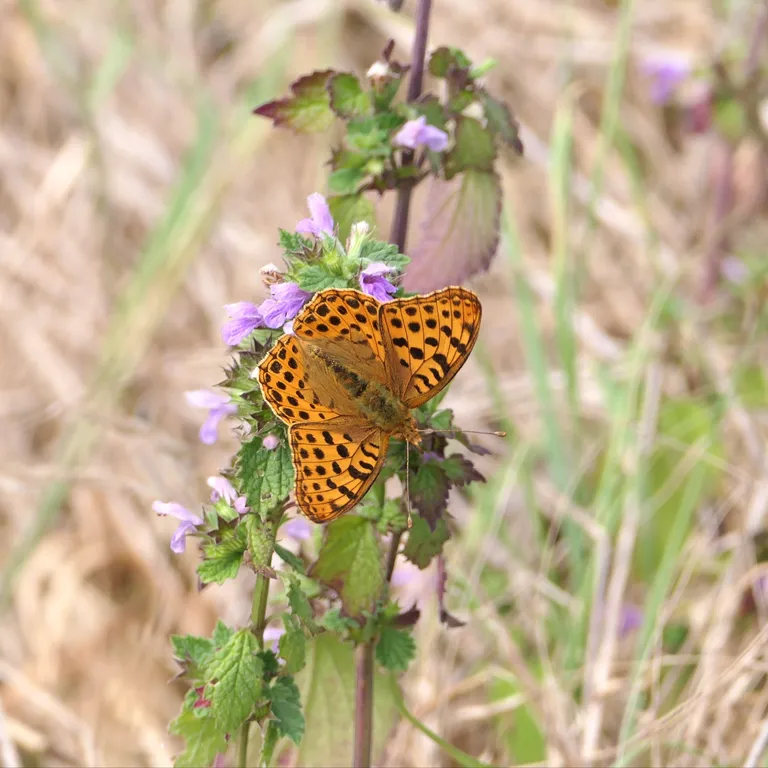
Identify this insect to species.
Issoria lathonia
